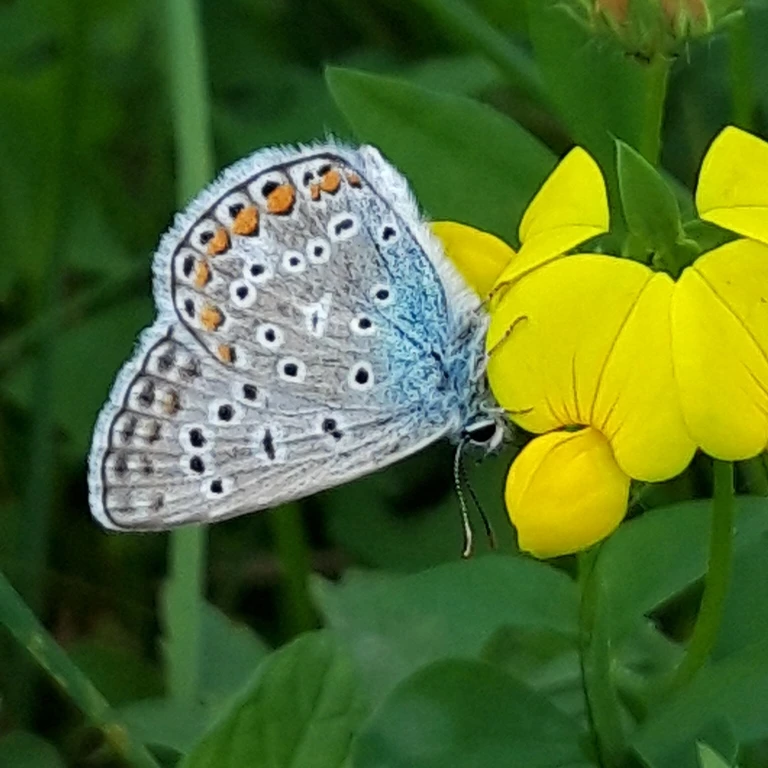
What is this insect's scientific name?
Polyommatus icarus
